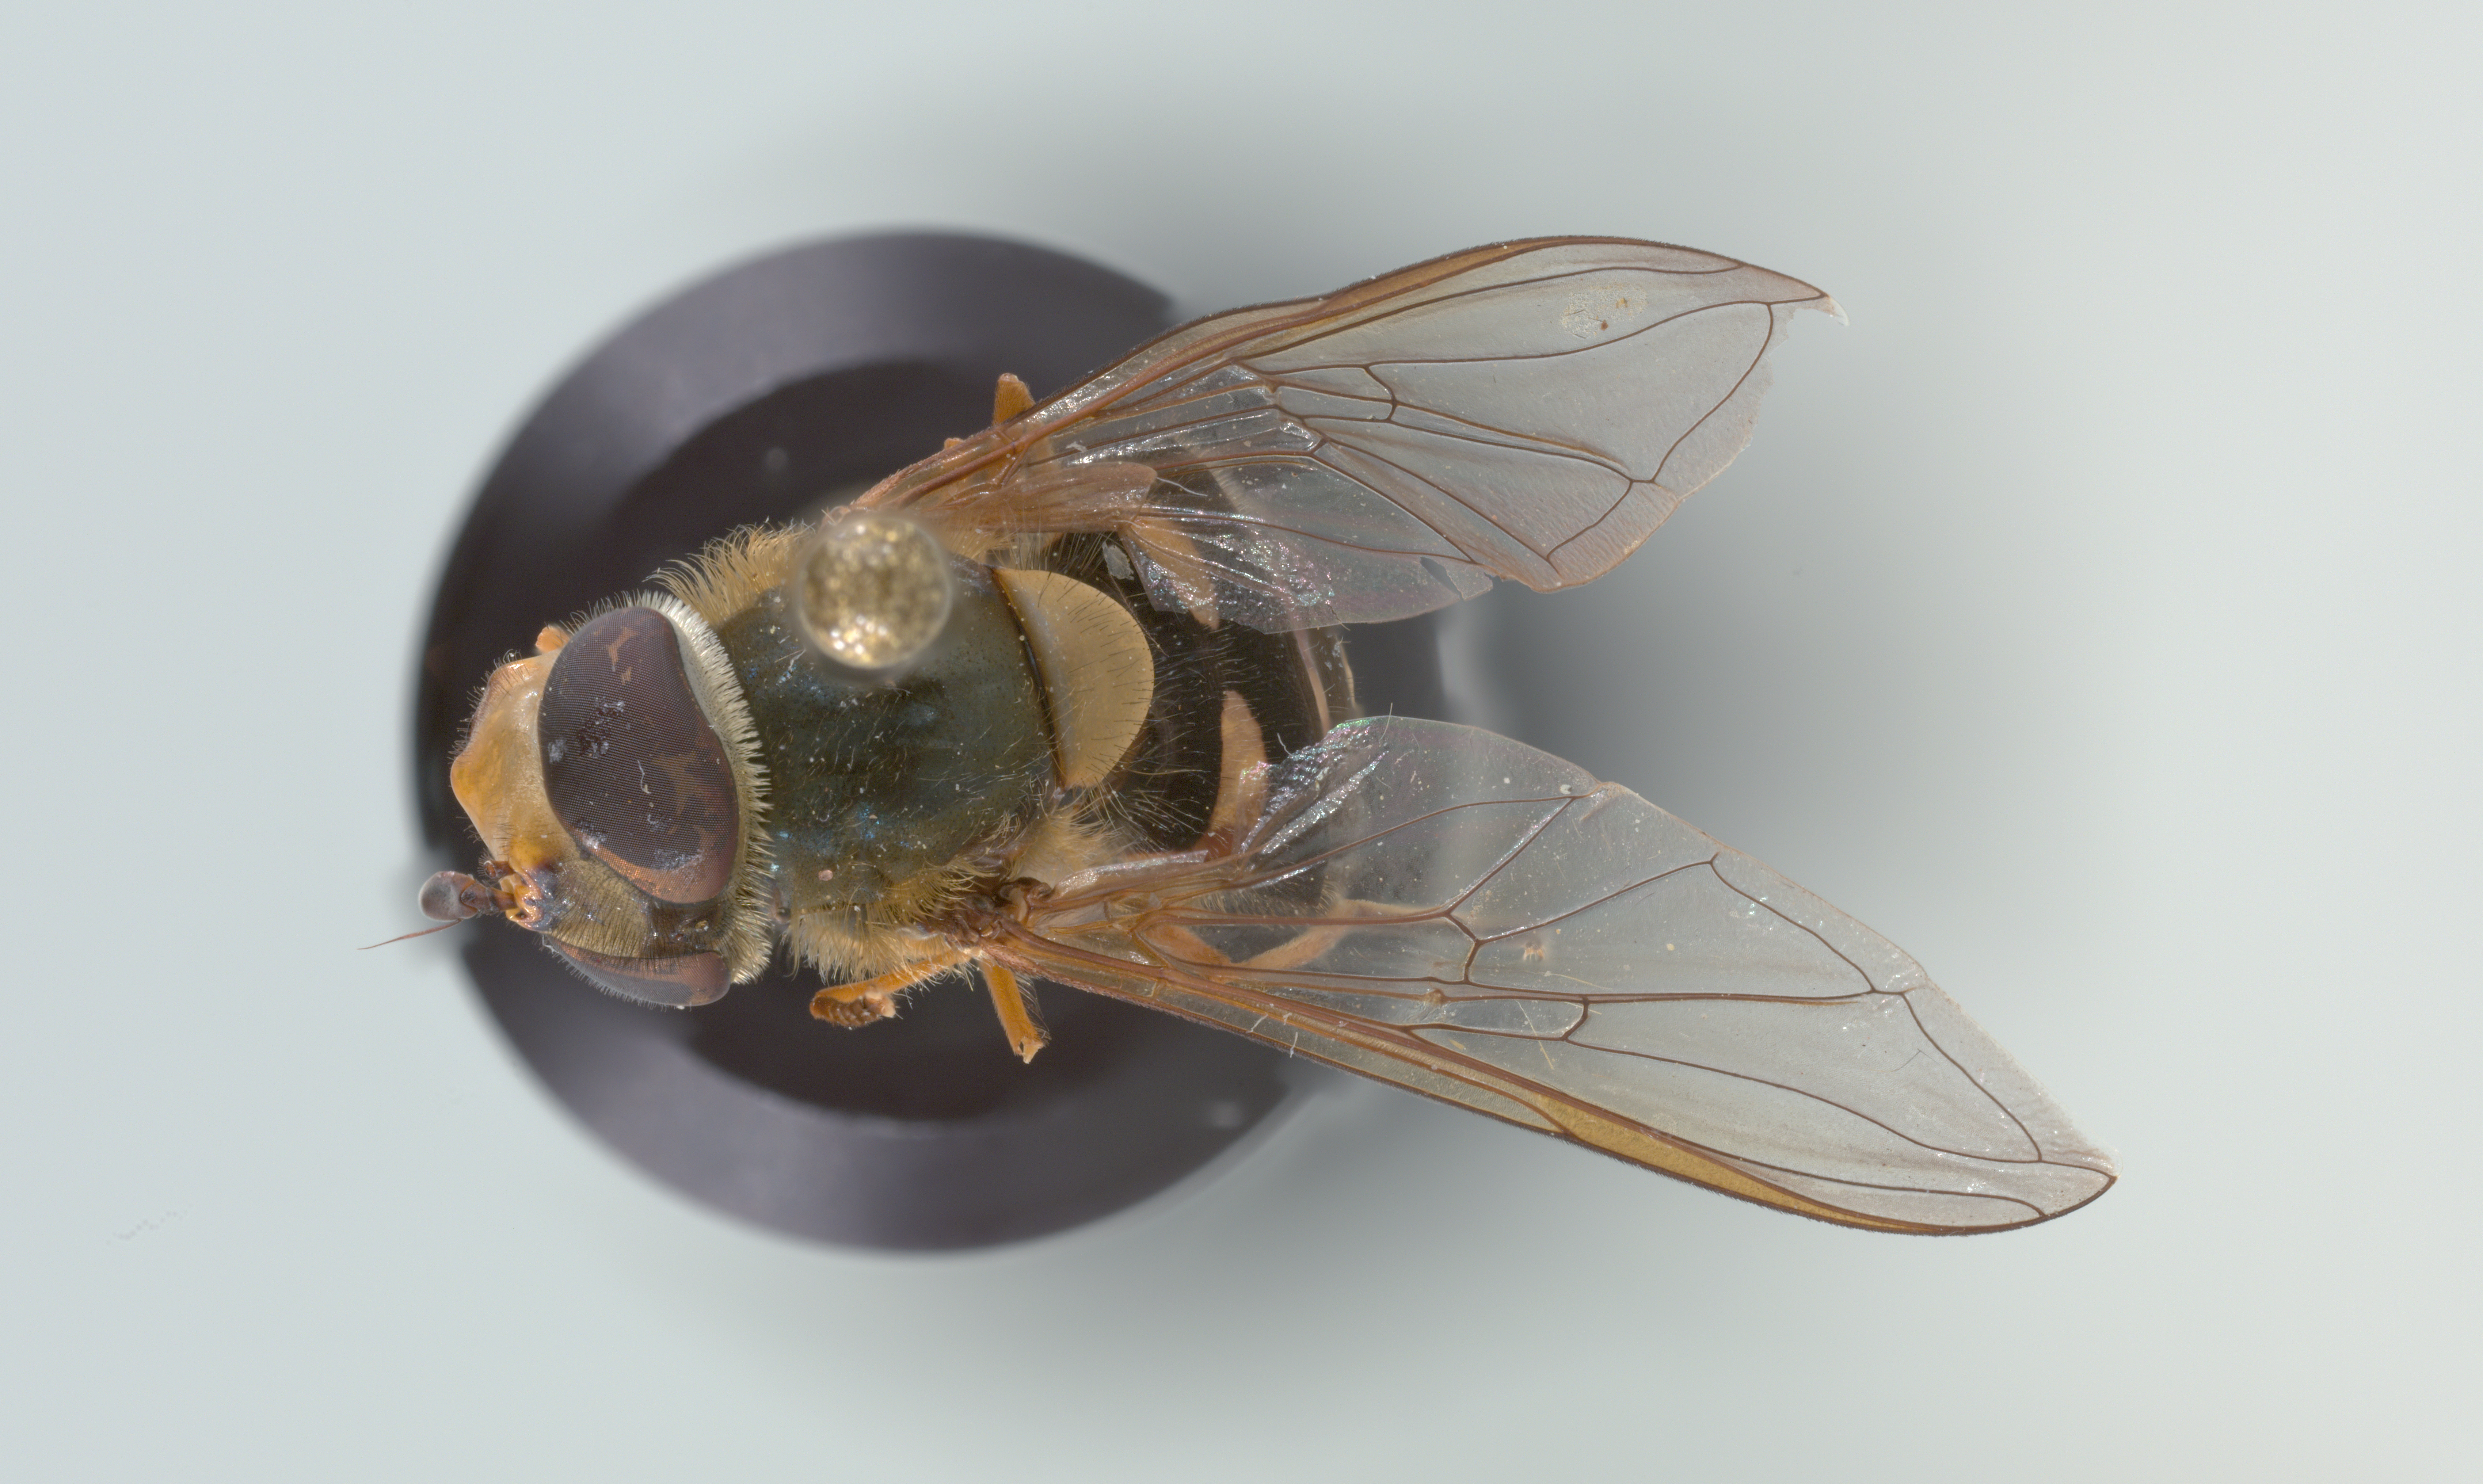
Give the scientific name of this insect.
Syrphus torvus
